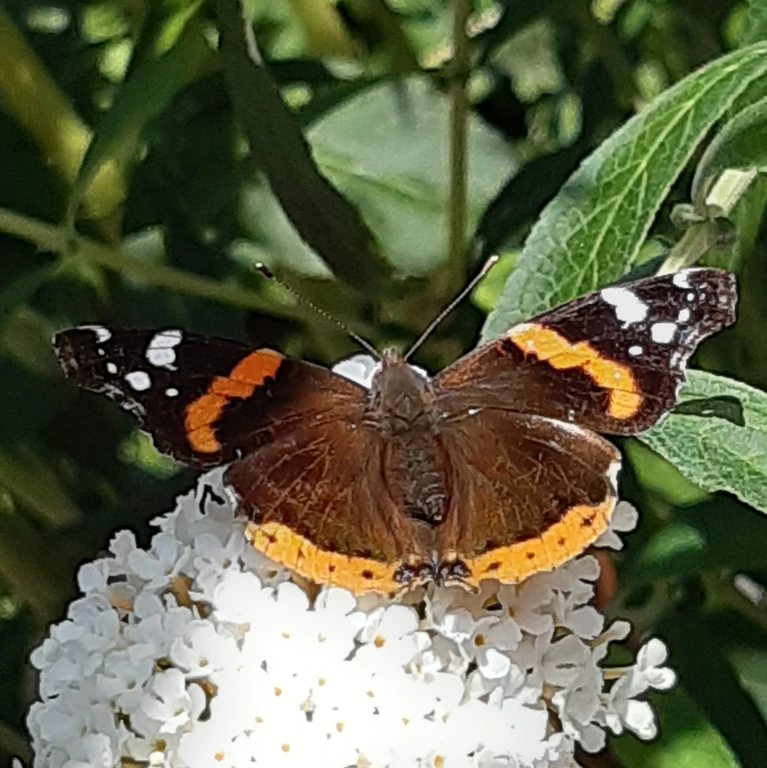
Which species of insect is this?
Vanessa atalanta
